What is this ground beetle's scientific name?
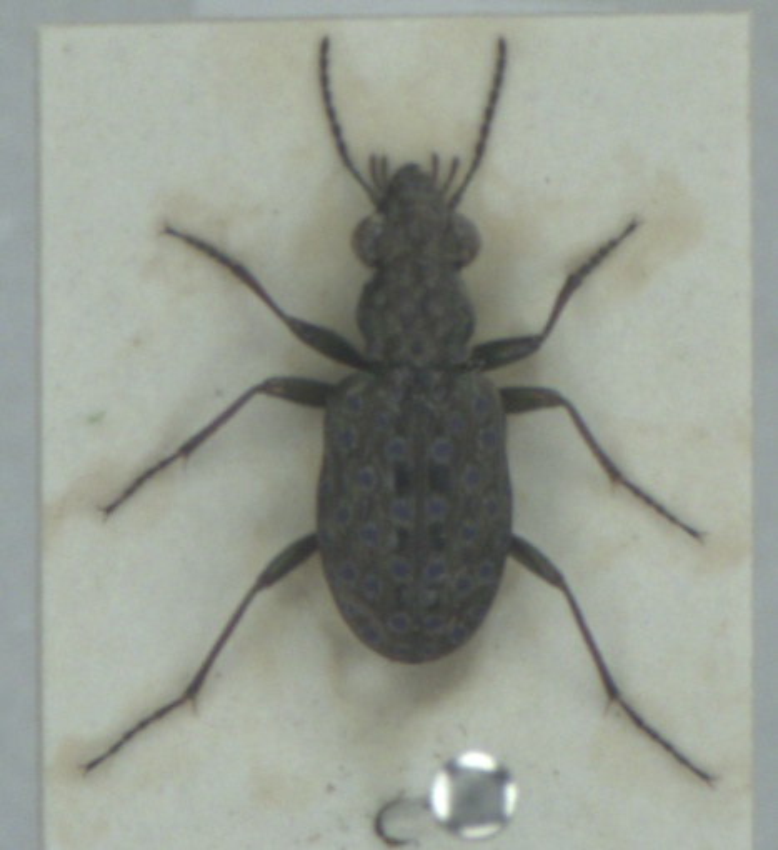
Elaphrus cupreus
